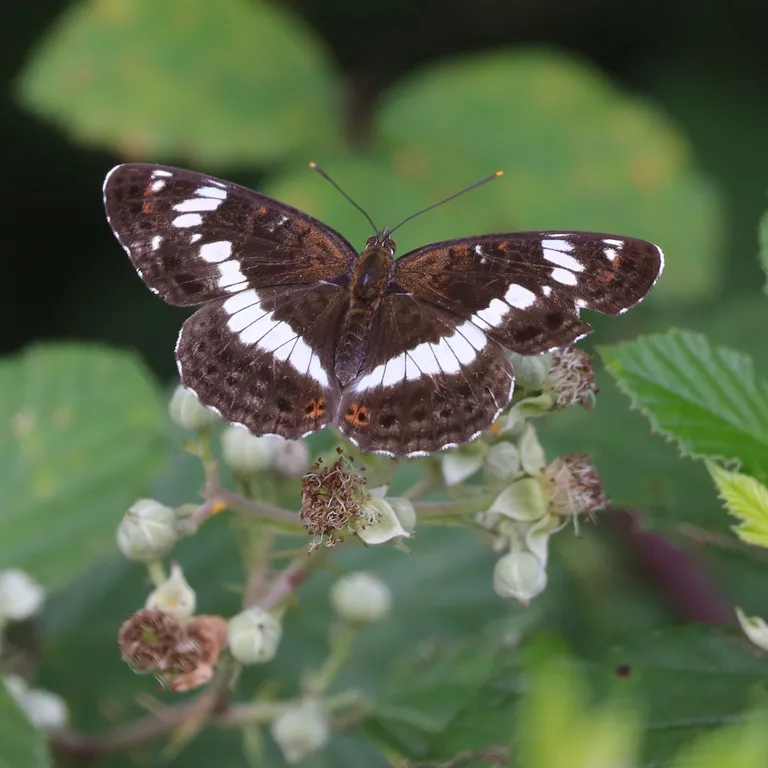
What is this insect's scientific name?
Limenitis camilla (also Ladoga camilla)
